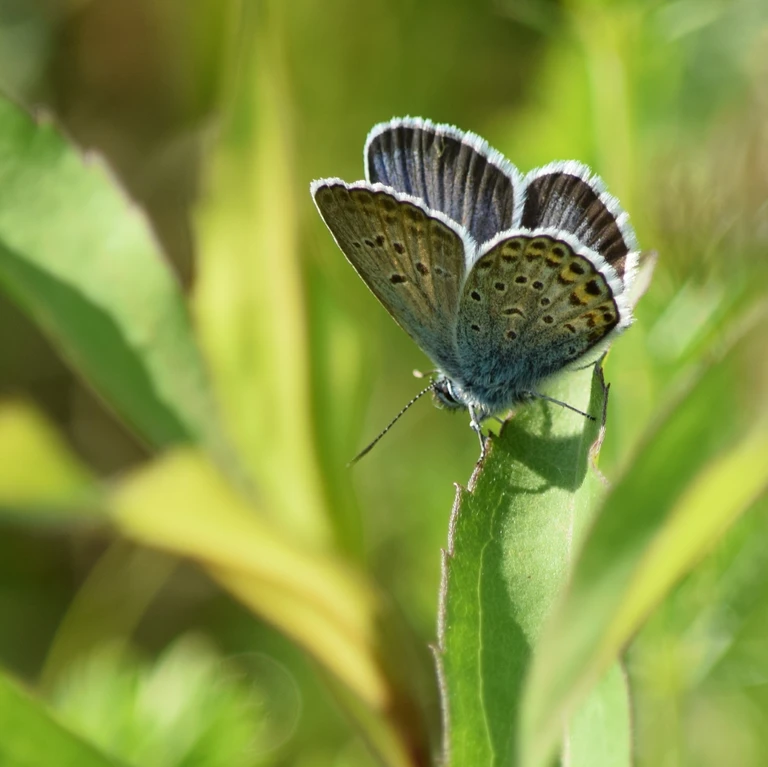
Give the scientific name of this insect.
Plebejus argus
